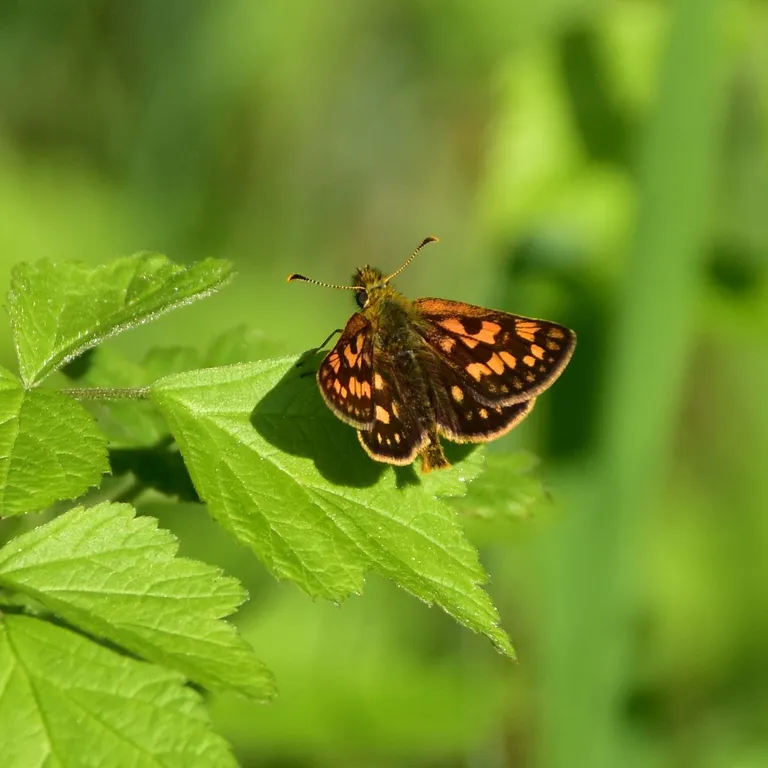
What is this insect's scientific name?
Carterocephalus palaemon
